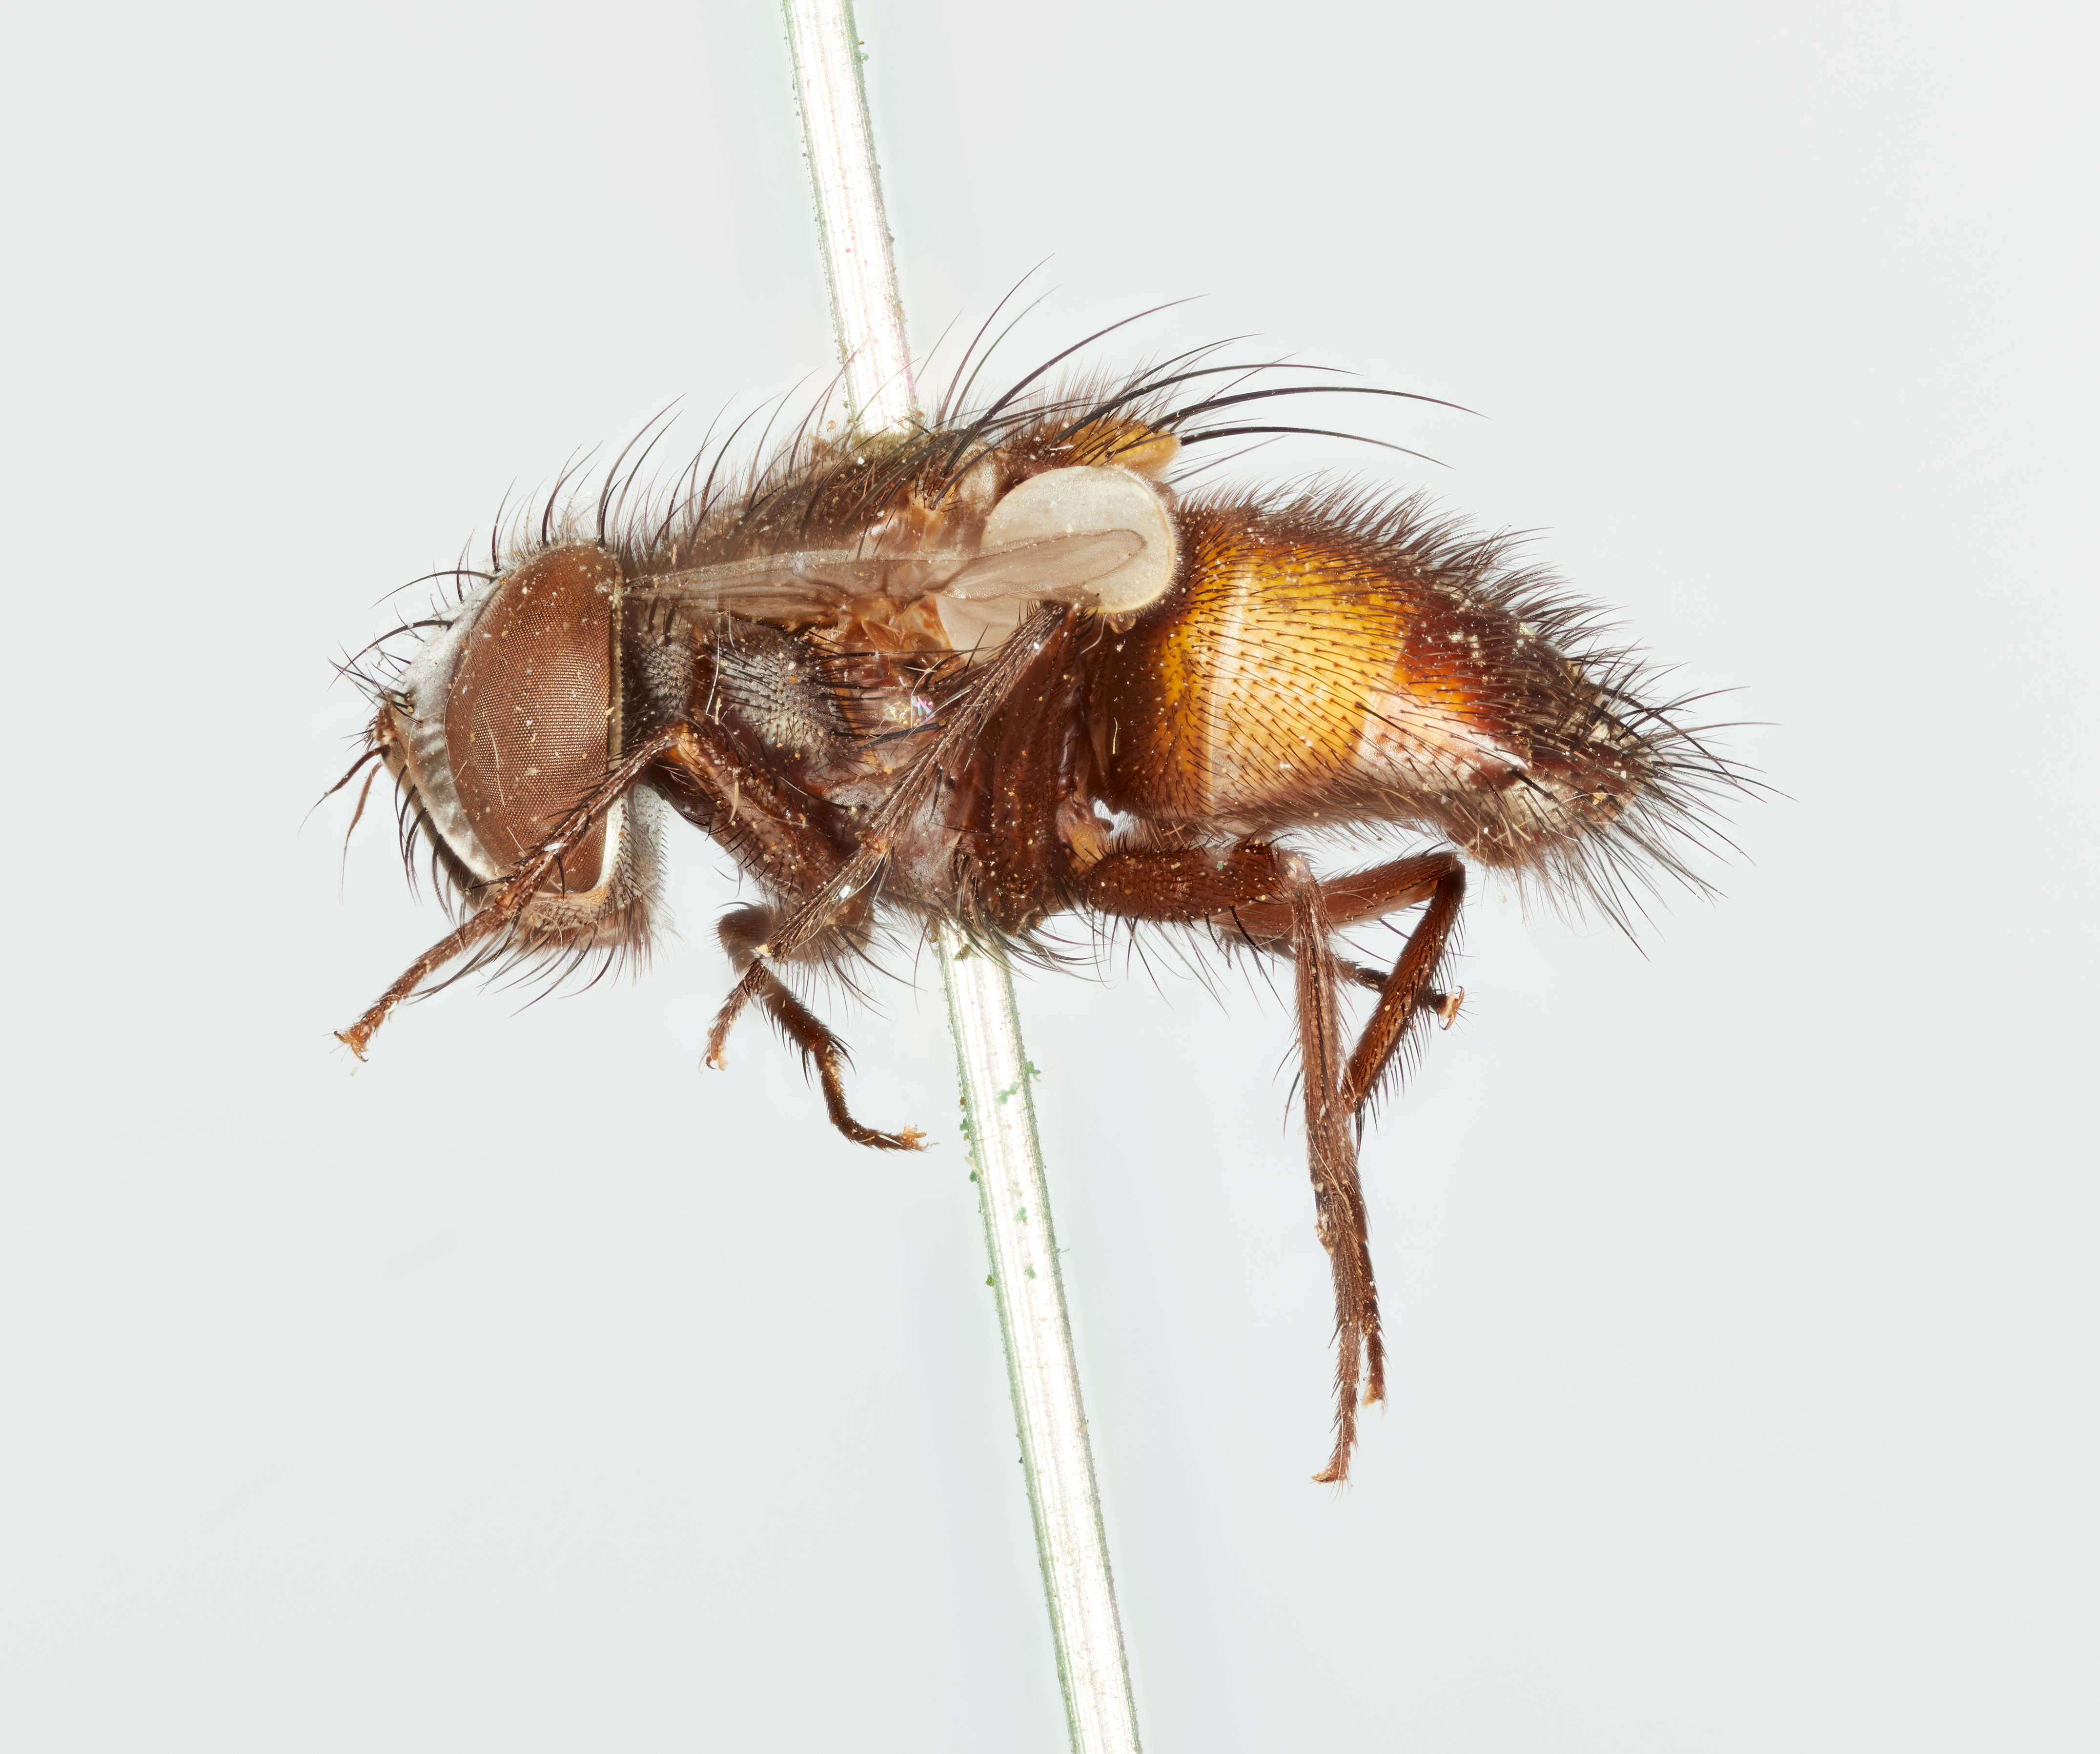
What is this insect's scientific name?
Pseudochaeta pyralidis
